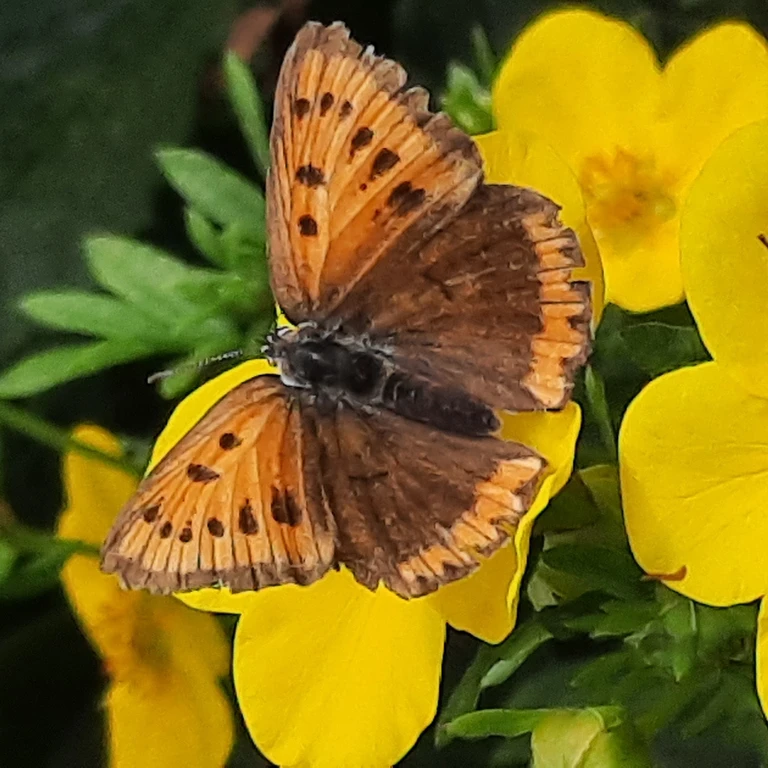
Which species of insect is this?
Lycaena dispar
